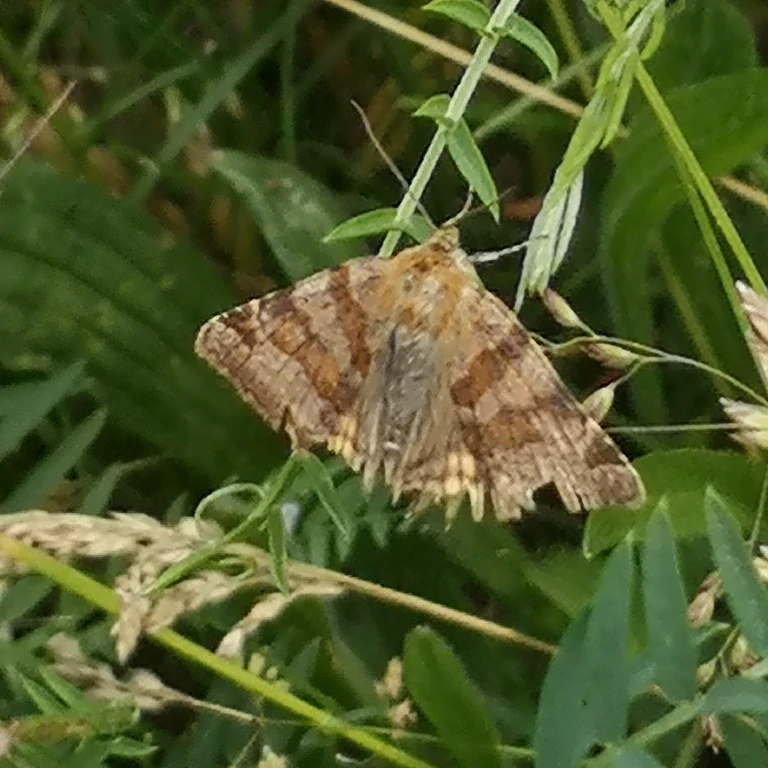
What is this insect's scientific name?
Euclidia glyphica
